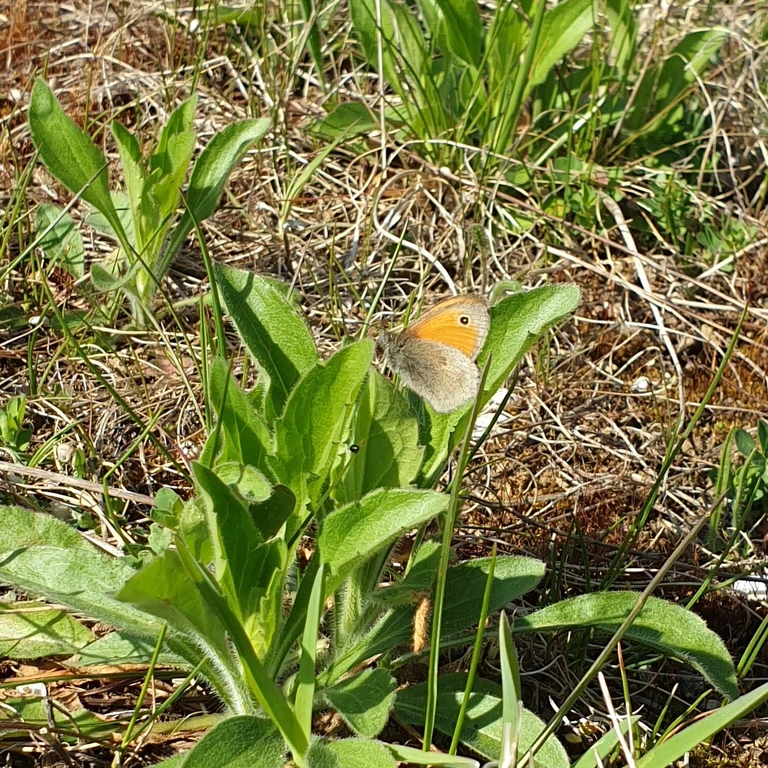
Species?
Coenonympha pamphilus
